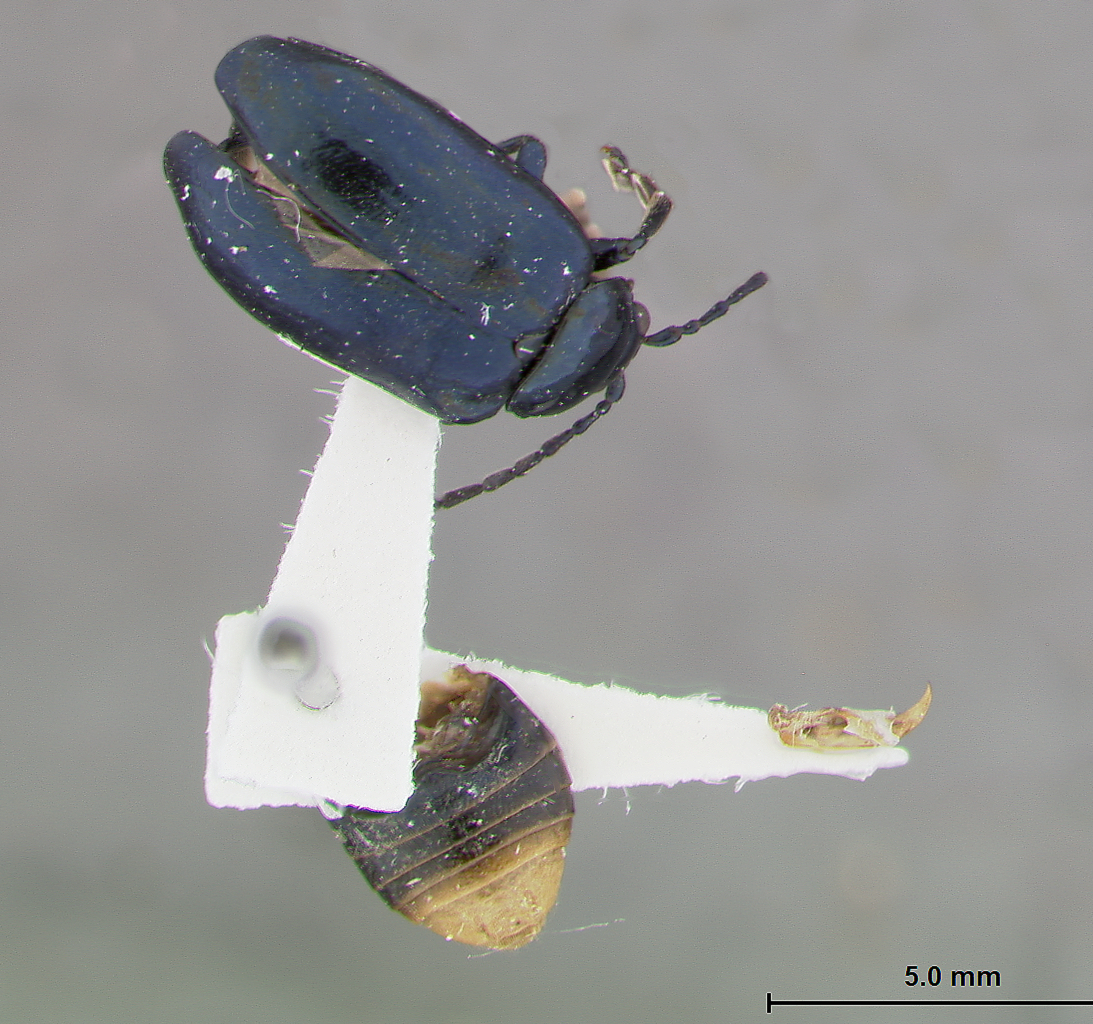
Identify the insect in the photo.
Cneorane sikanga
